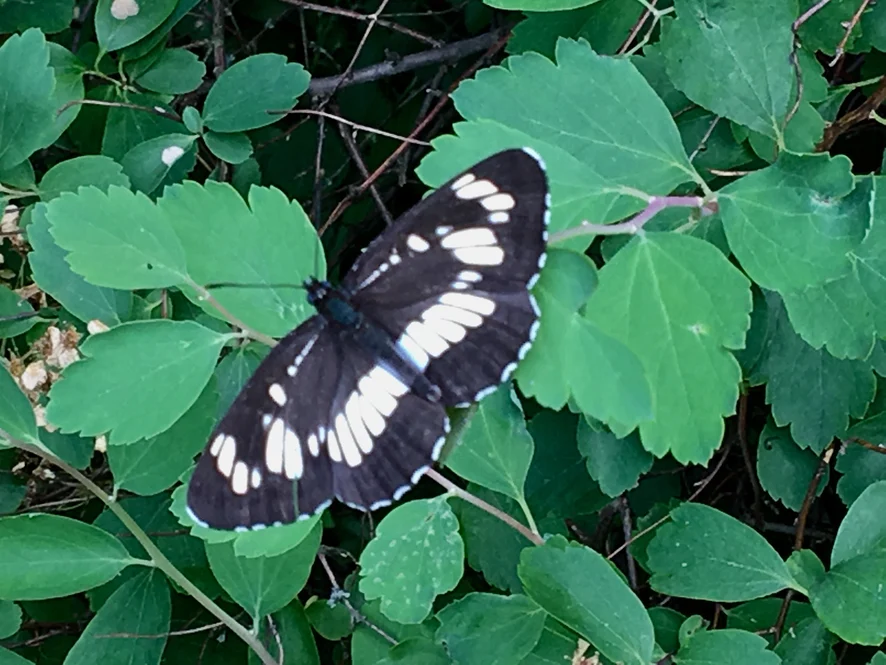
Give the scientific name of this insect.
Neptis rivularis
